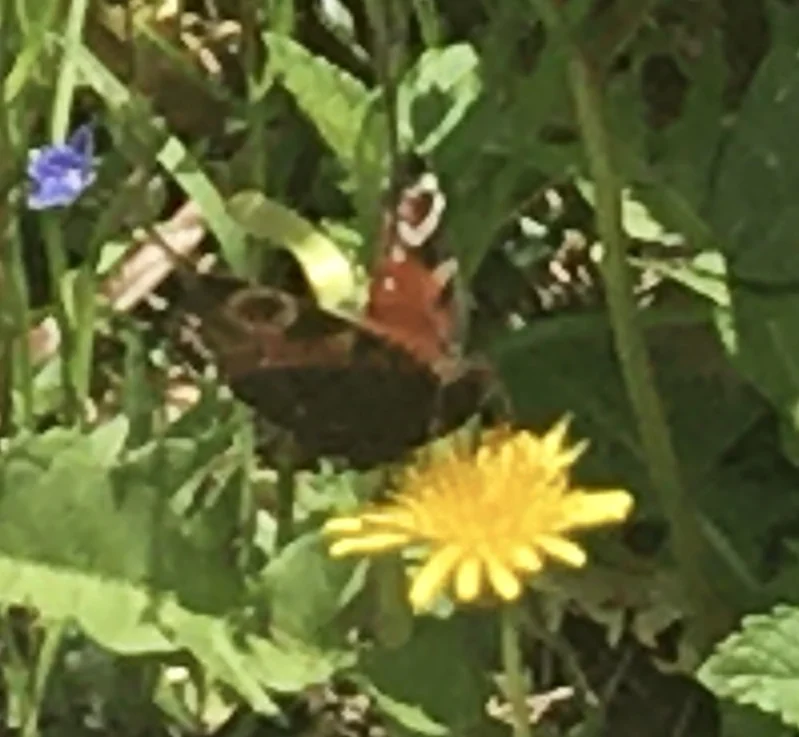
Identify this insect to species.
Aglais io
